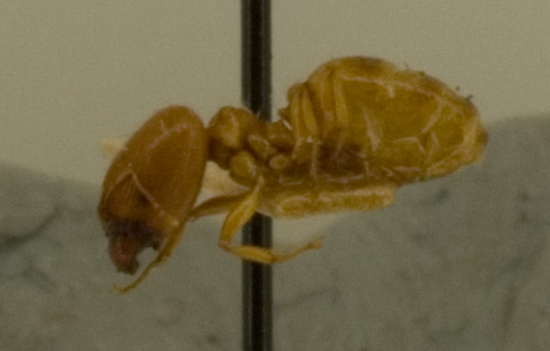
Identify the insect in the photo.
Pheidole deserticola
